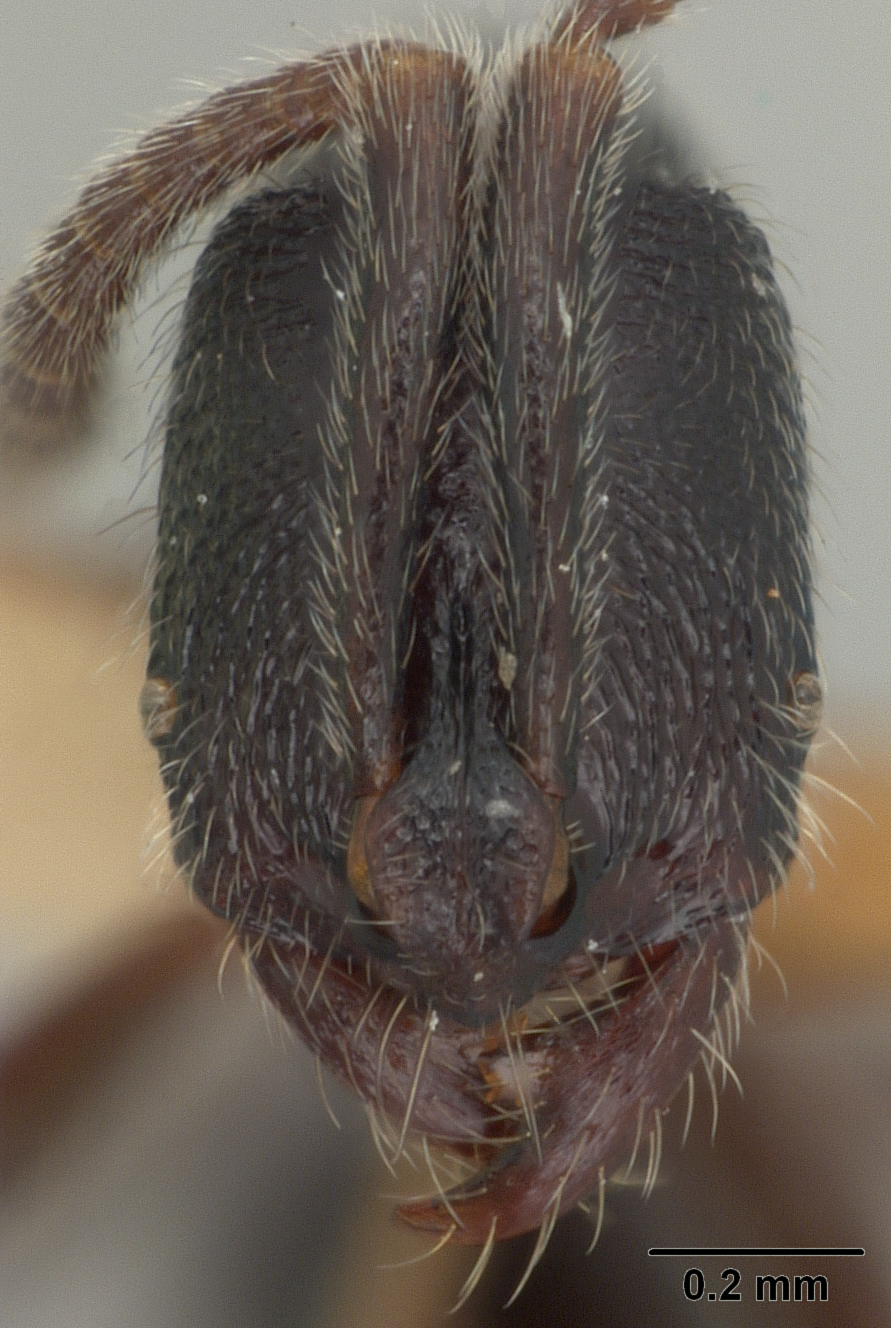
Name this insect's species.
Simopelta williamsi
